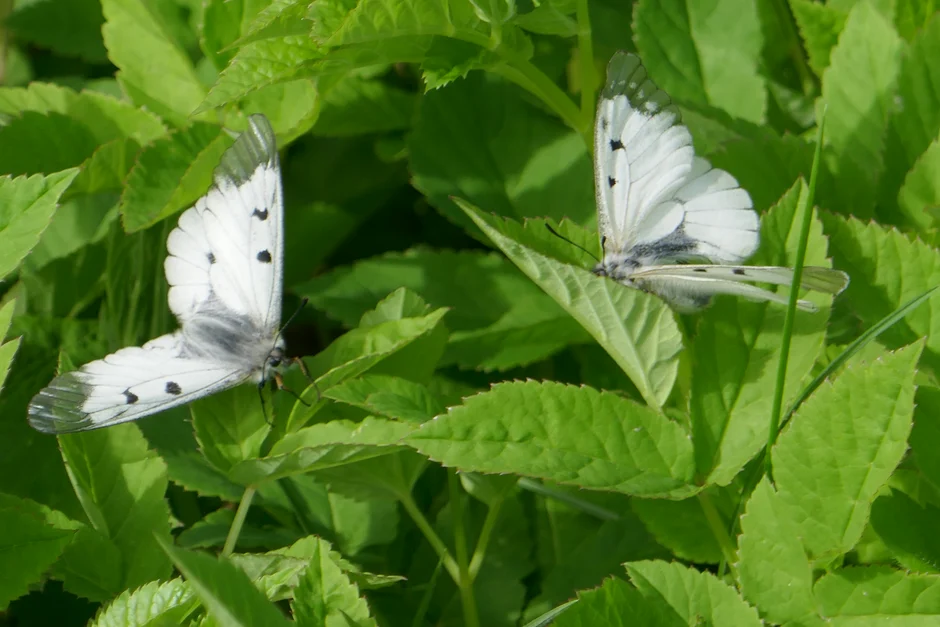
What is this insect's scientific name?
Parnassius mnemosyne
